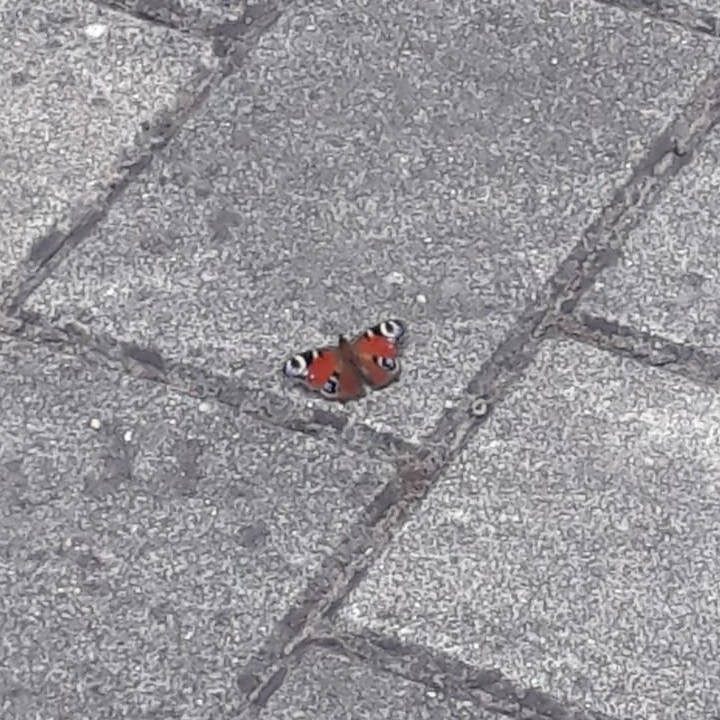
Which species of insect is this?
Aglais io
